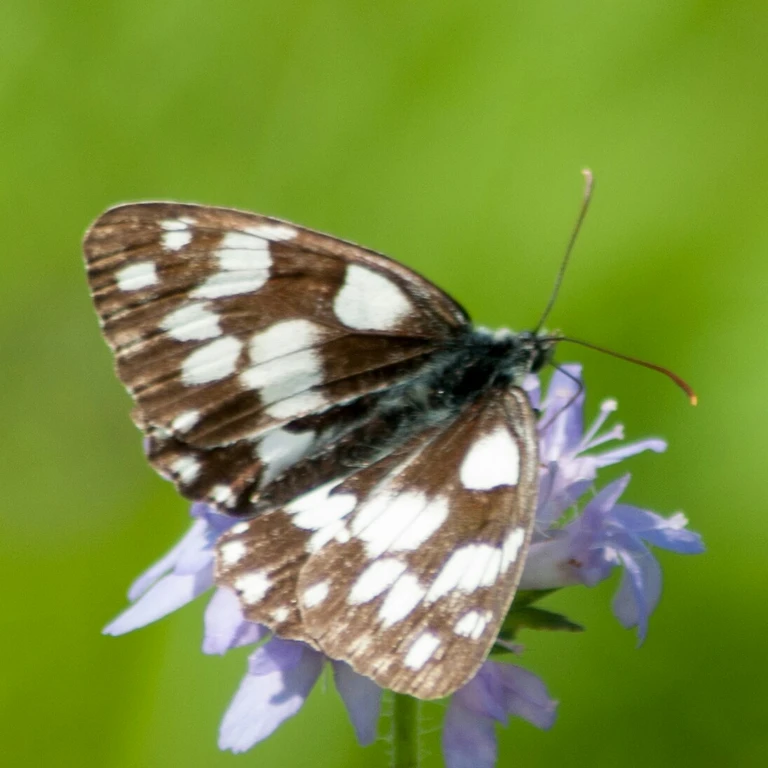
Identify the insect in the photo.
Melanargia galathea
